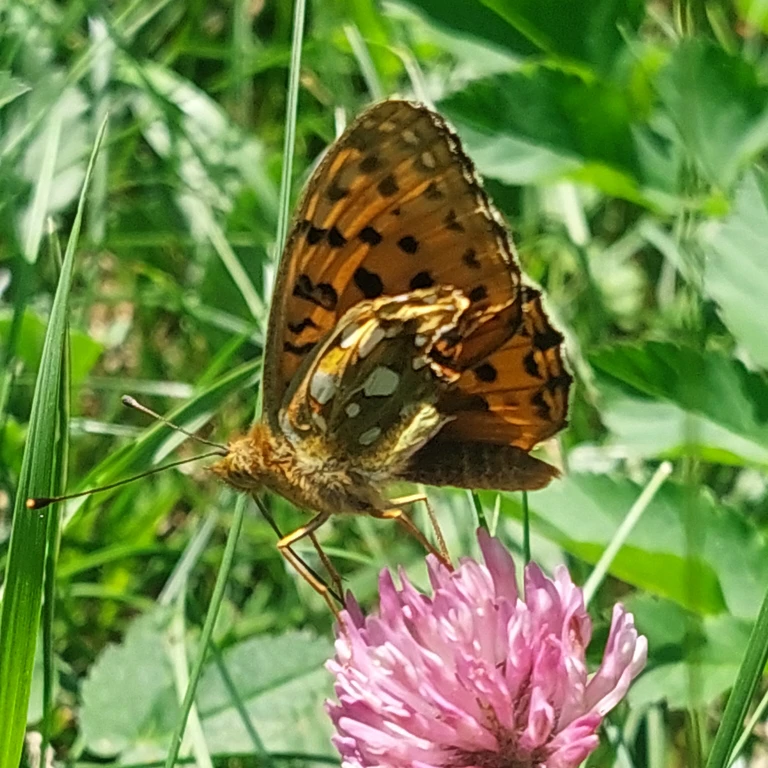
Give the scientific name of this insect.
Speyeria aglaja
